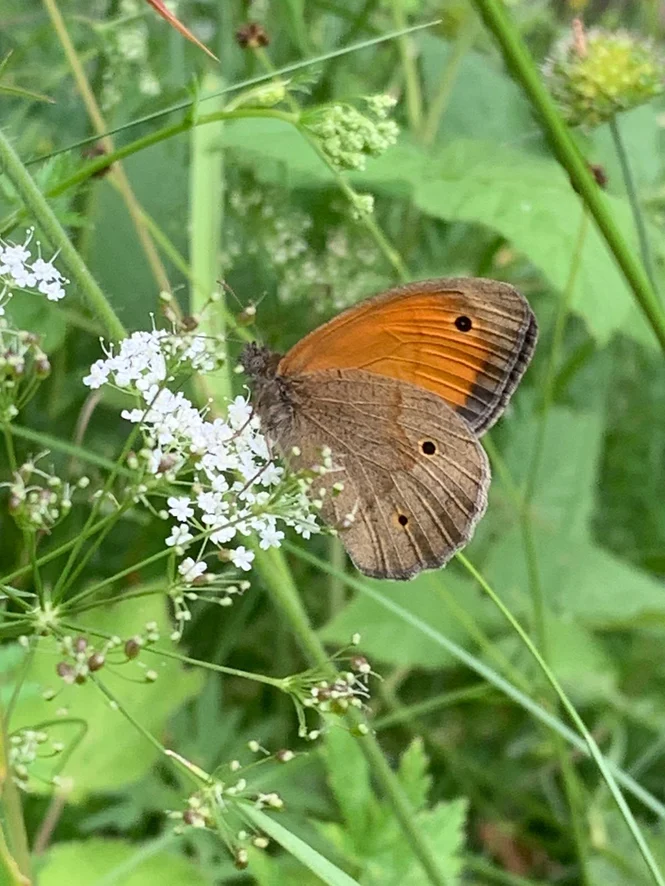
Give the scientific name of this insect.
Maniola jurtina
